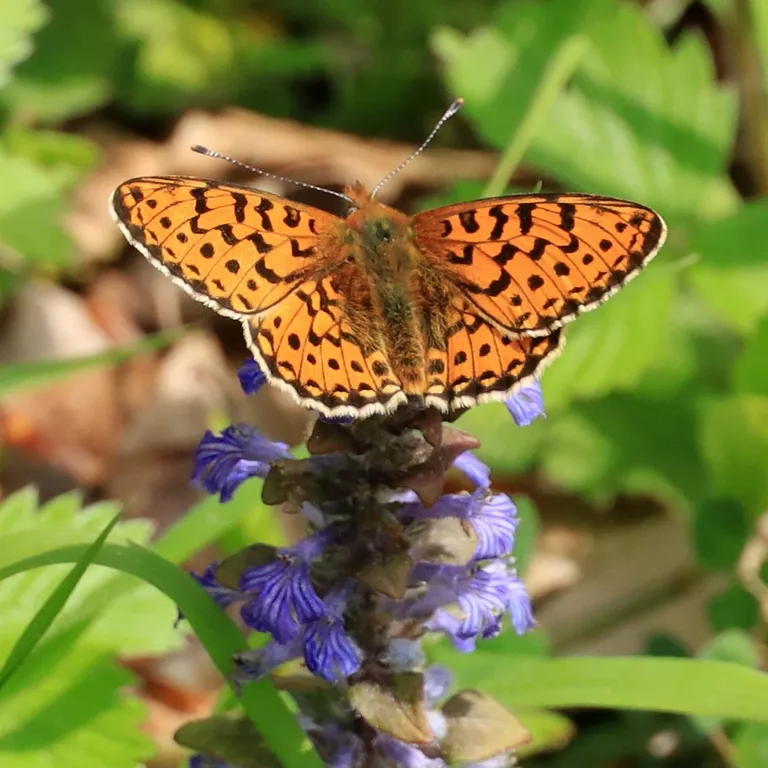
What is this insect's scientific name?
Boloria euphrosyne (also Clossiana euphrosyne)
